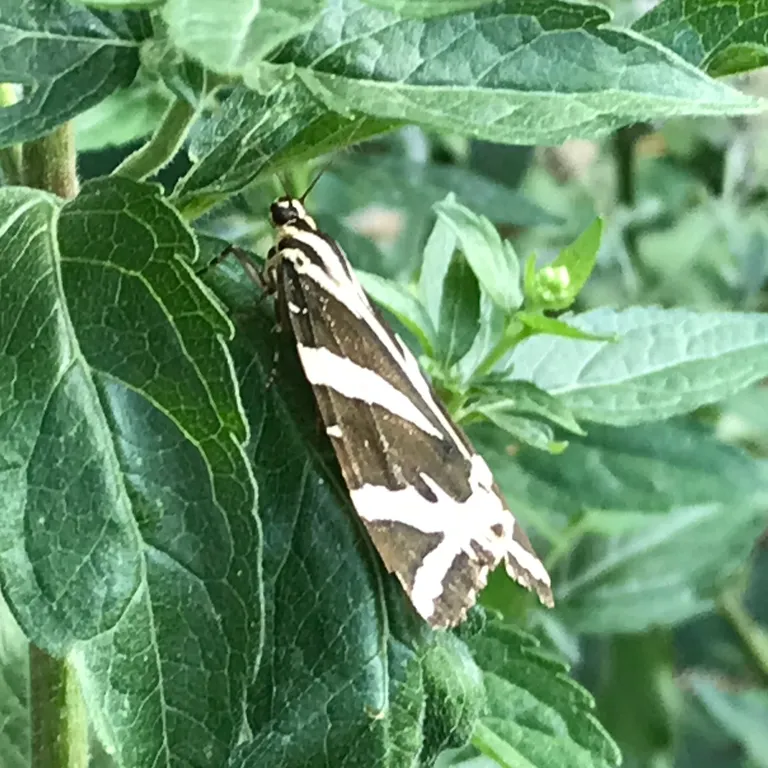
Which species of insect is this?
Euplagia quadripunctaria
